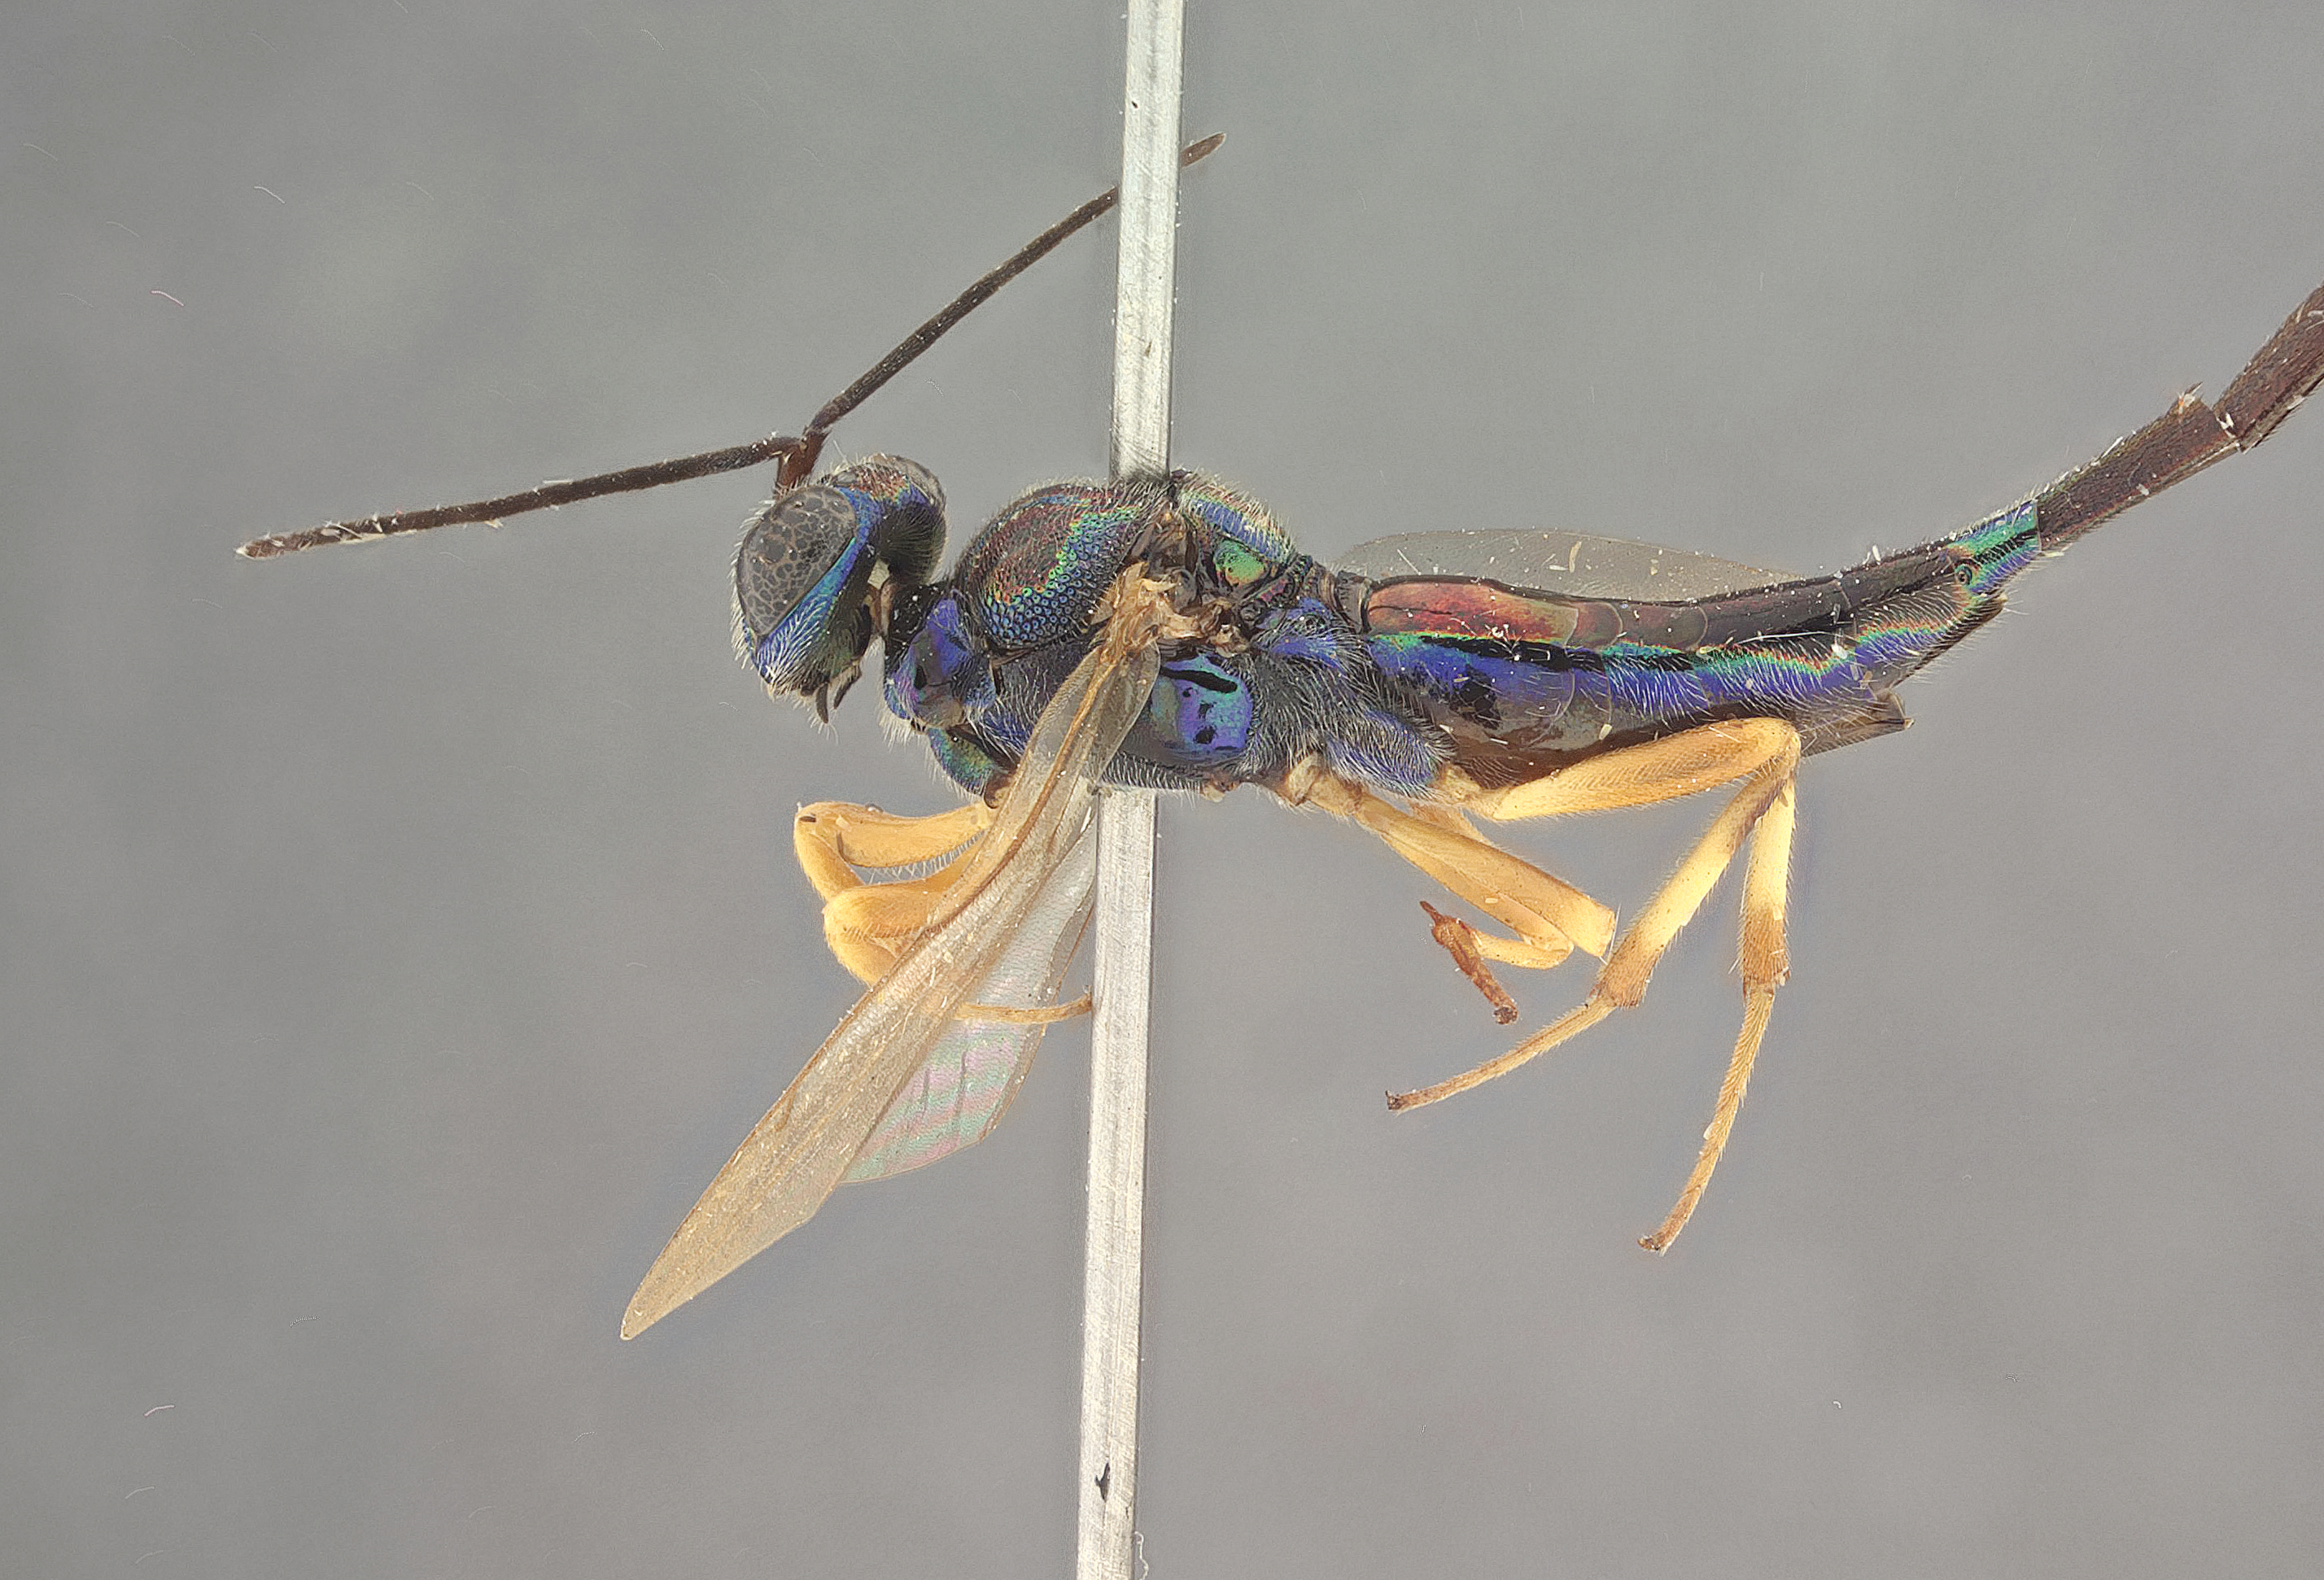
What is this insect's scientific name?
Balcha eximiassita
